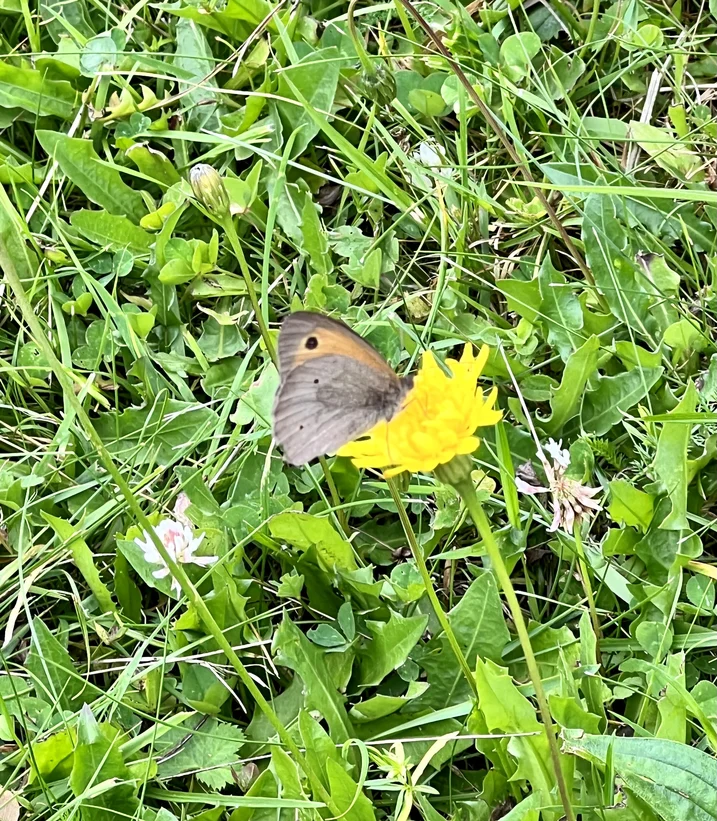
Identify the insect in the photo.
Maniola jurtina
